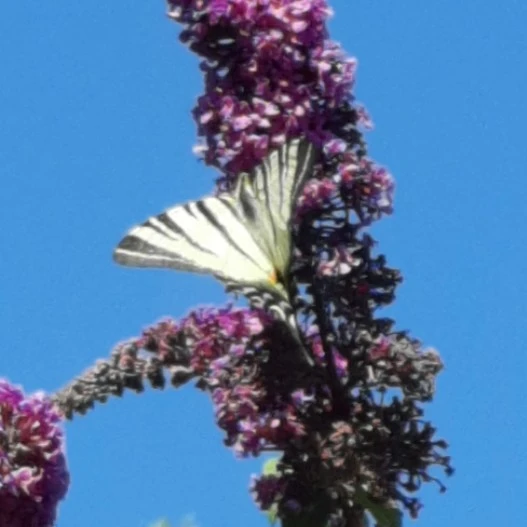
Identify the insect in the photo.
Iphiclides podalirius
